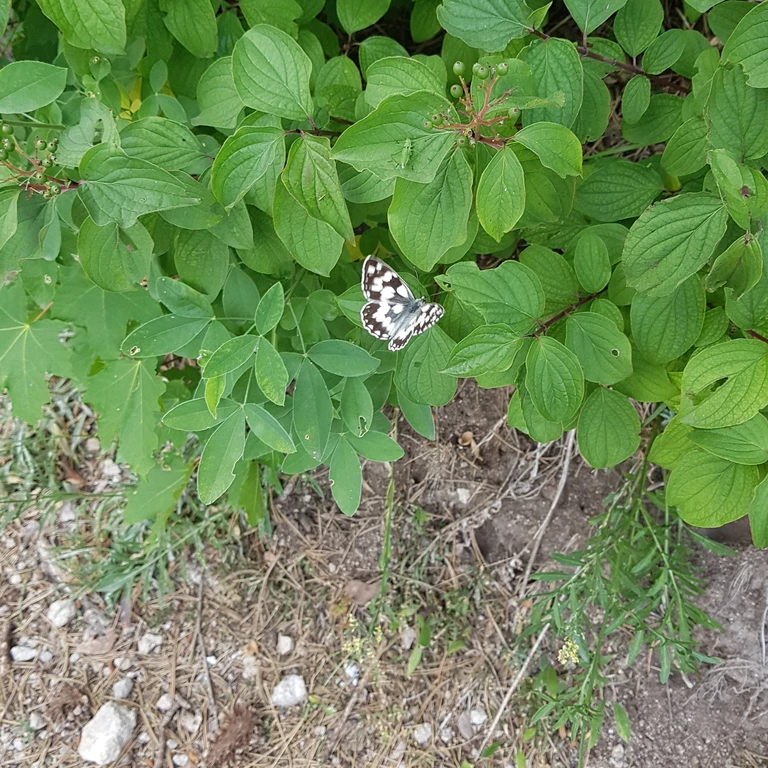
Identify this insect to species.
Melanargia galathea
